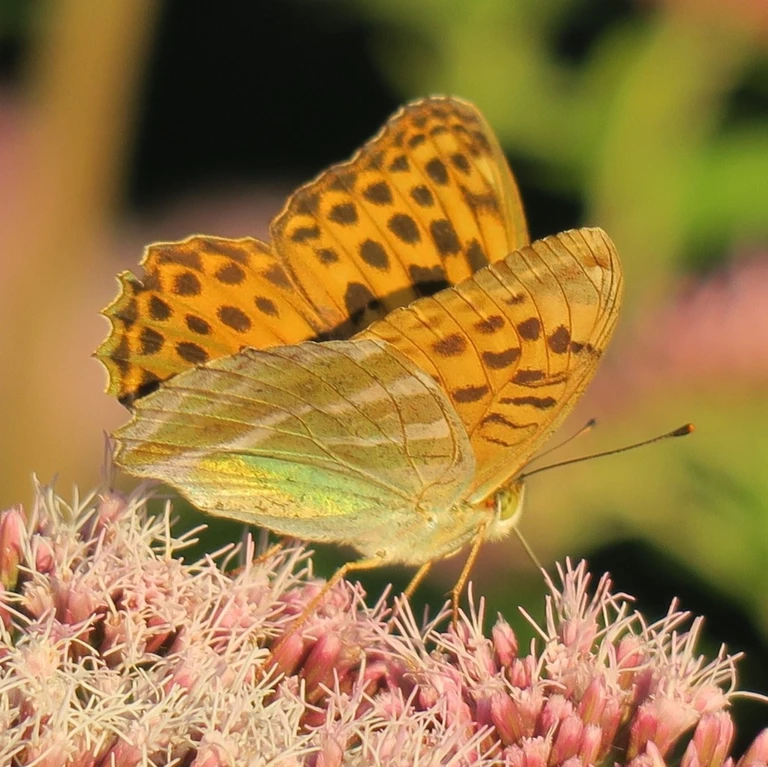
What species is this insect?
Argynnis paphia
